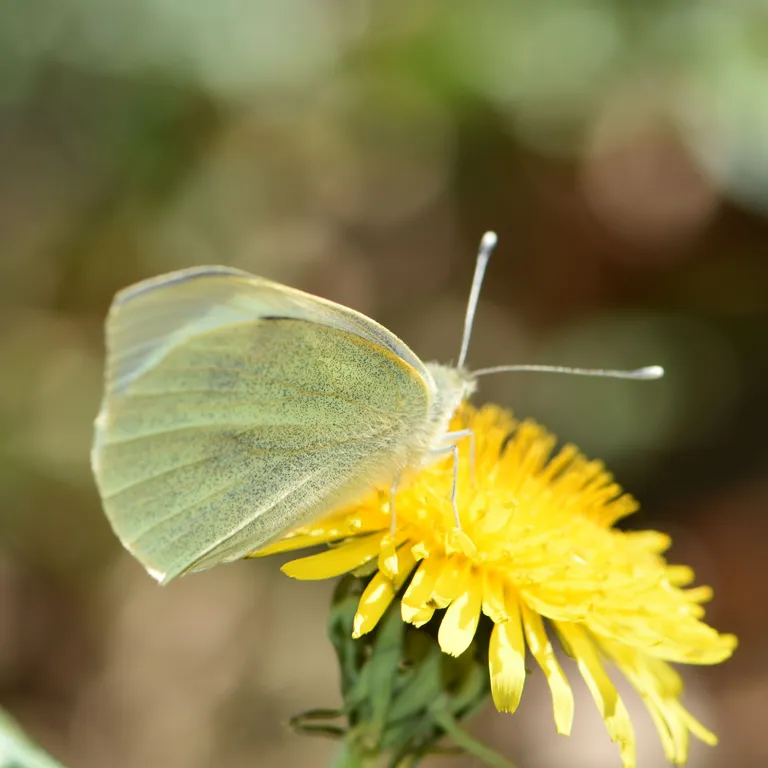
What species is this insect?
Pieris brassicae
